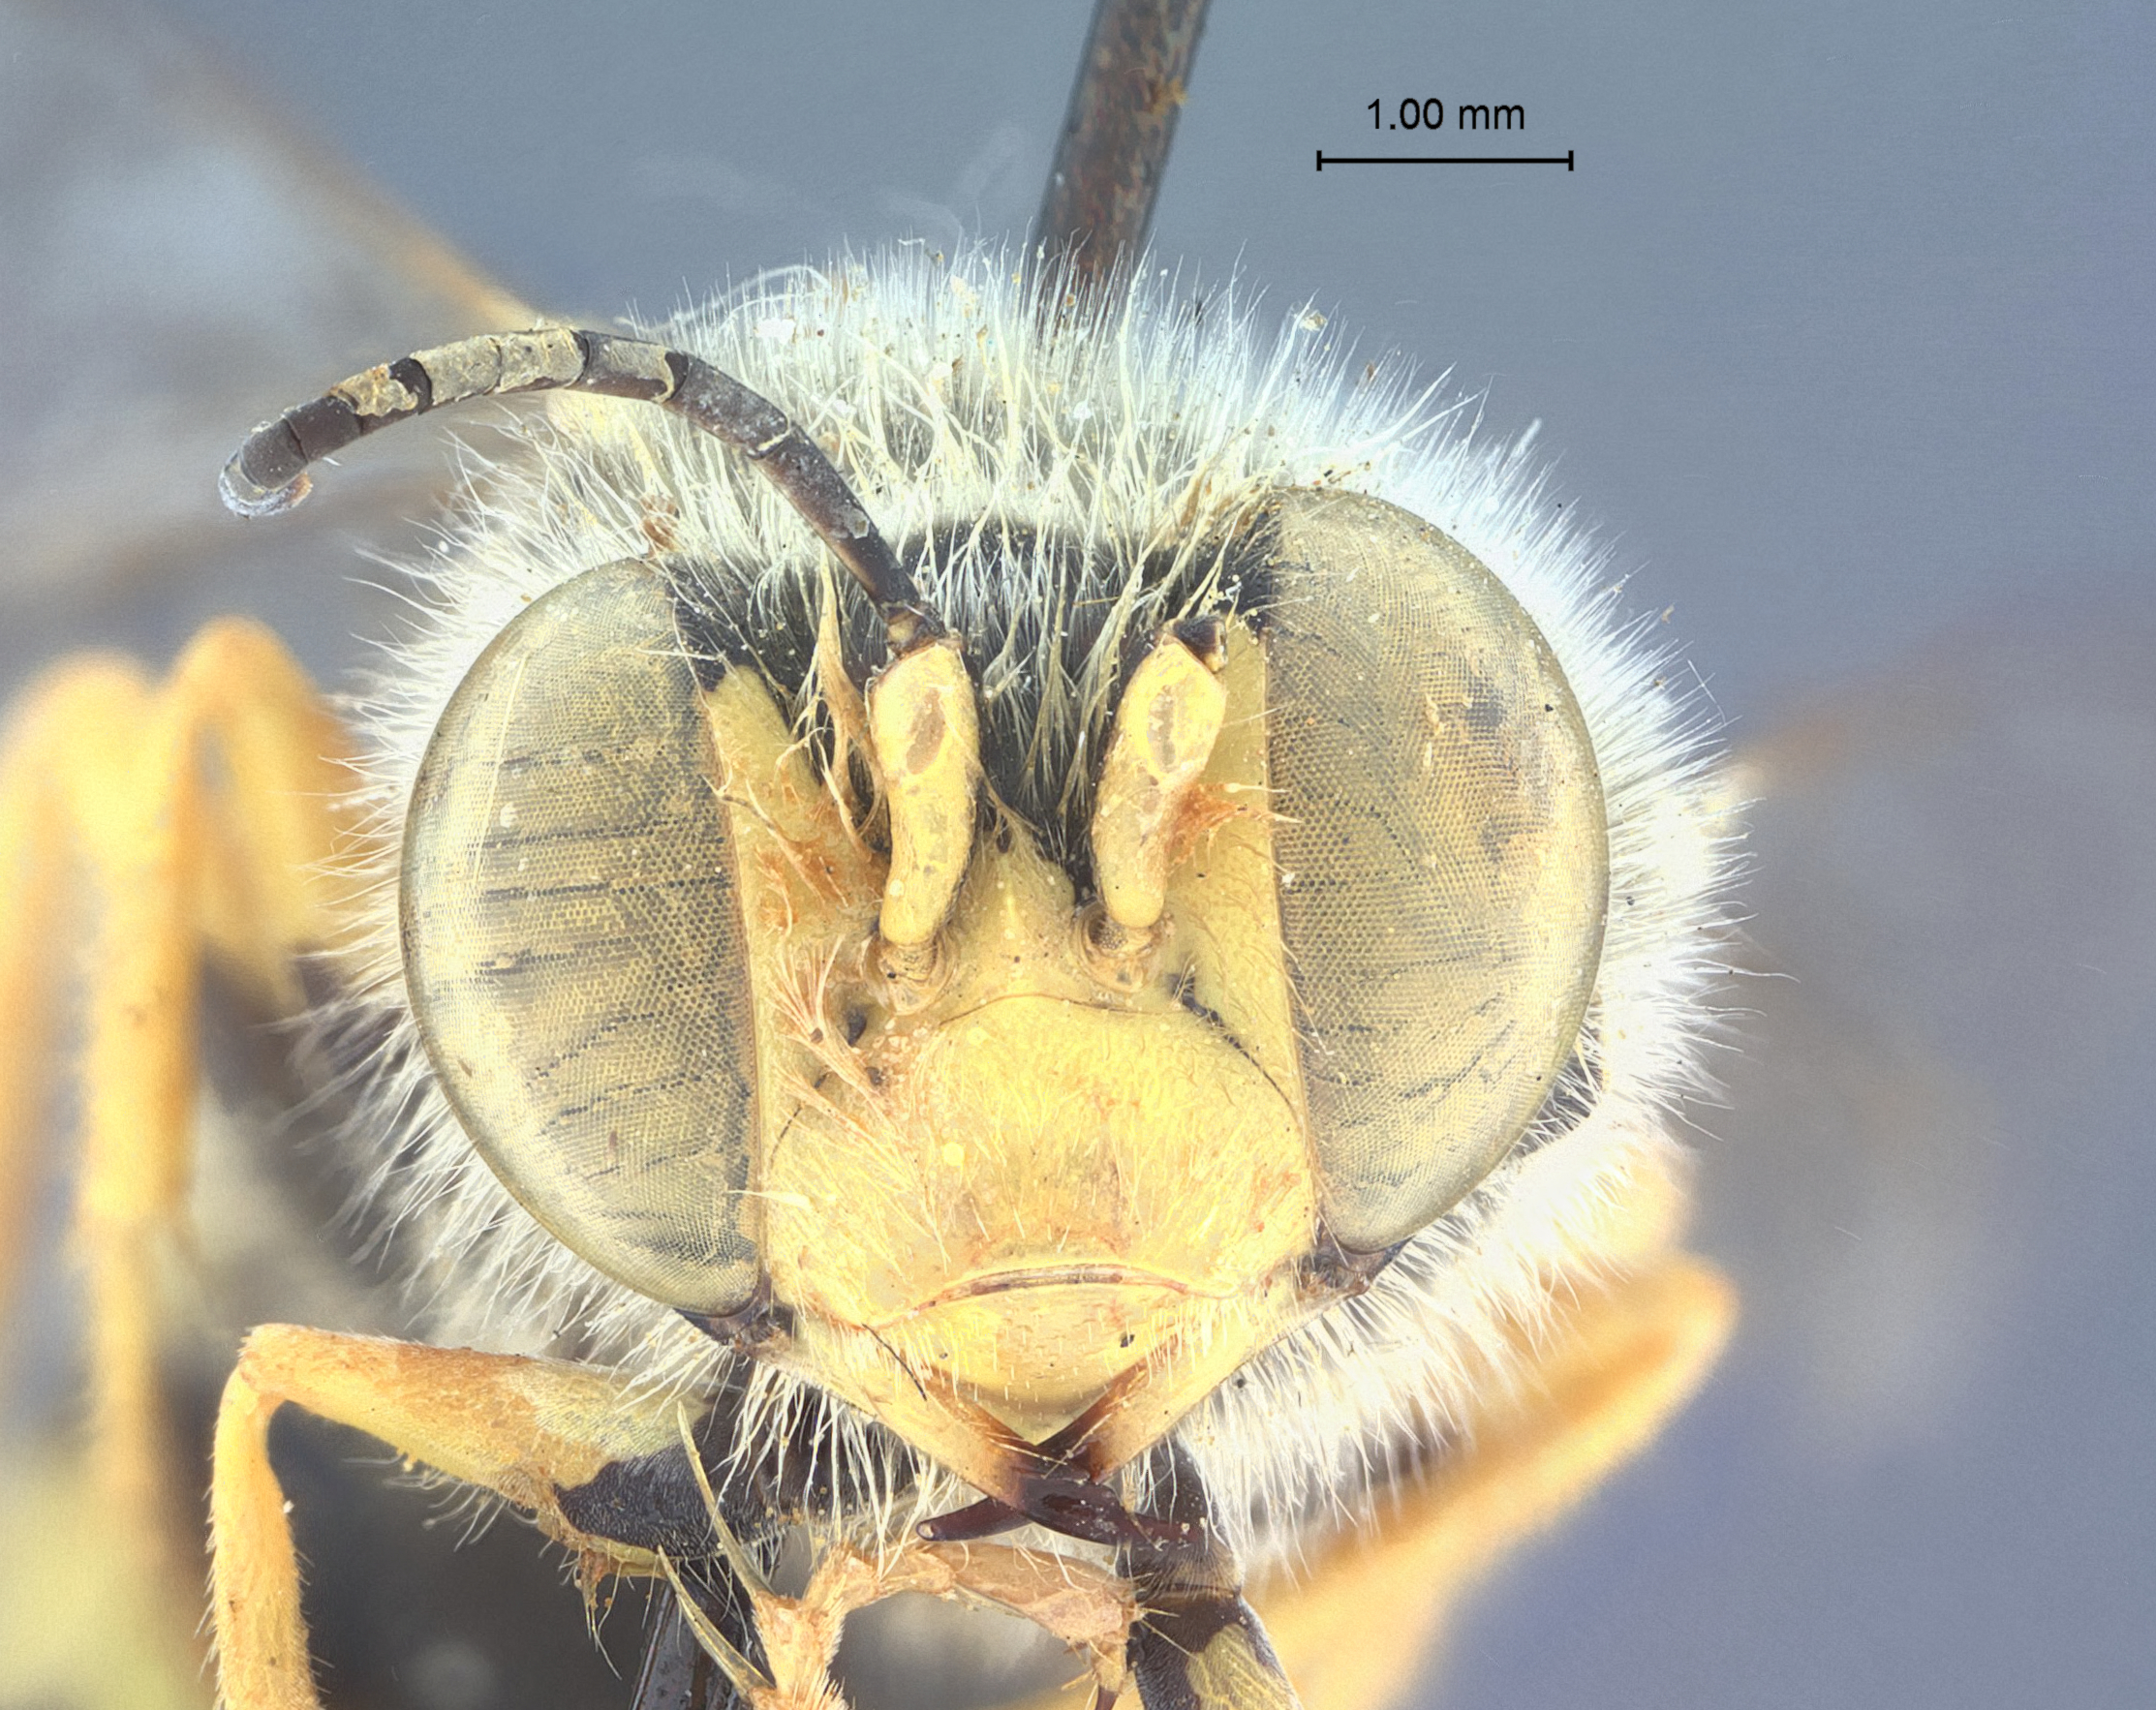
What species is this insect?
Bembix cameroni
